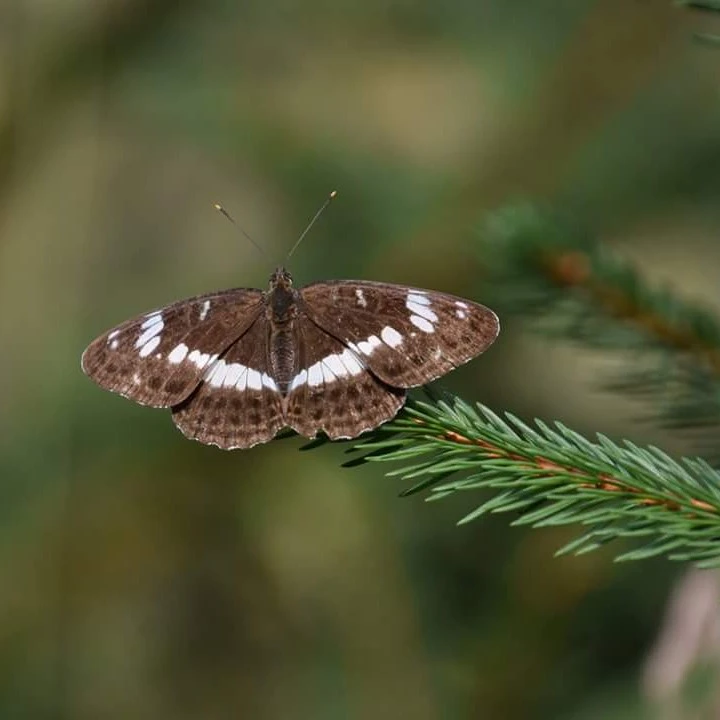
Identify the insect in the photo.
Limenitis camilla (also Ladoga camilla)
